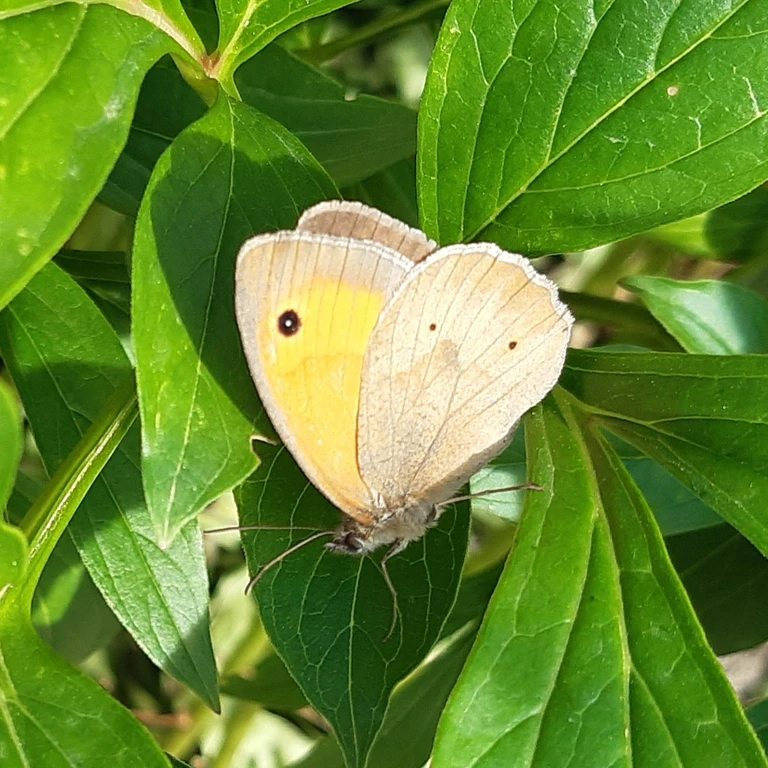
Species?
Maniola jurtina
